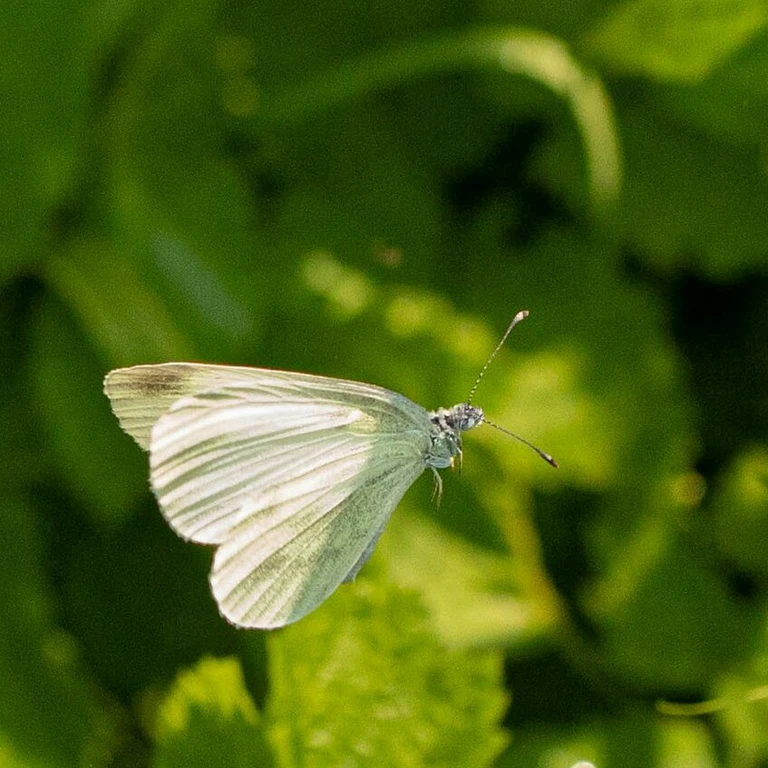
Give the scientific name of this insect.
Leptidea sinapis/juvernica
